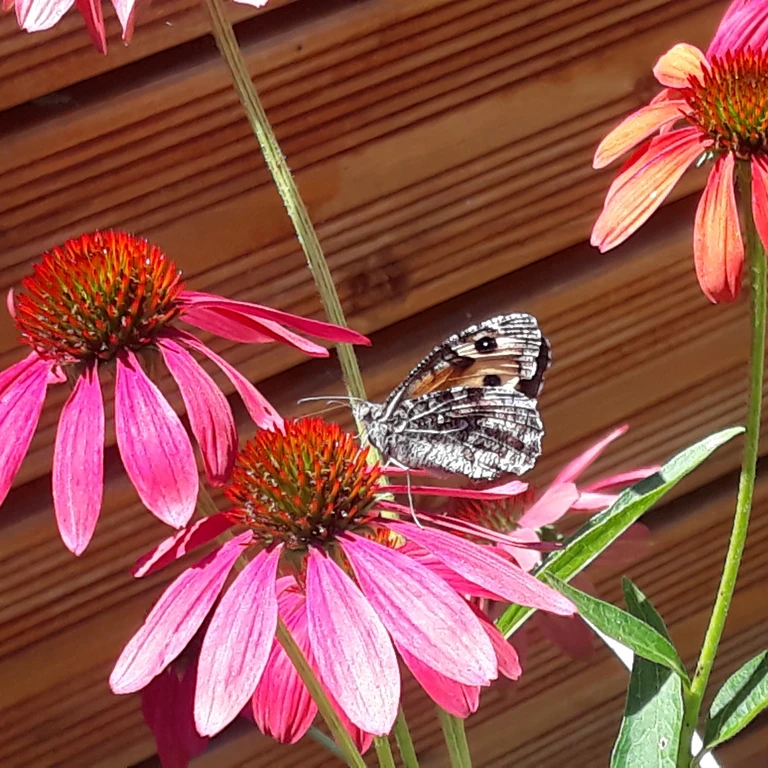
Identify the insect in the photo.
Hipparchia semele
